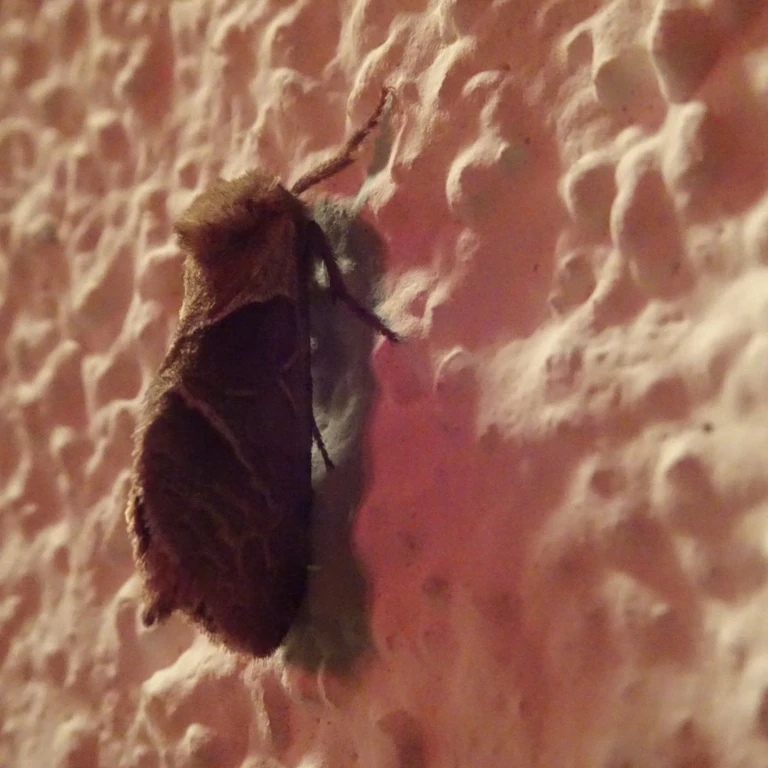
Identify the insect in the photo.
Triodia sylvina
